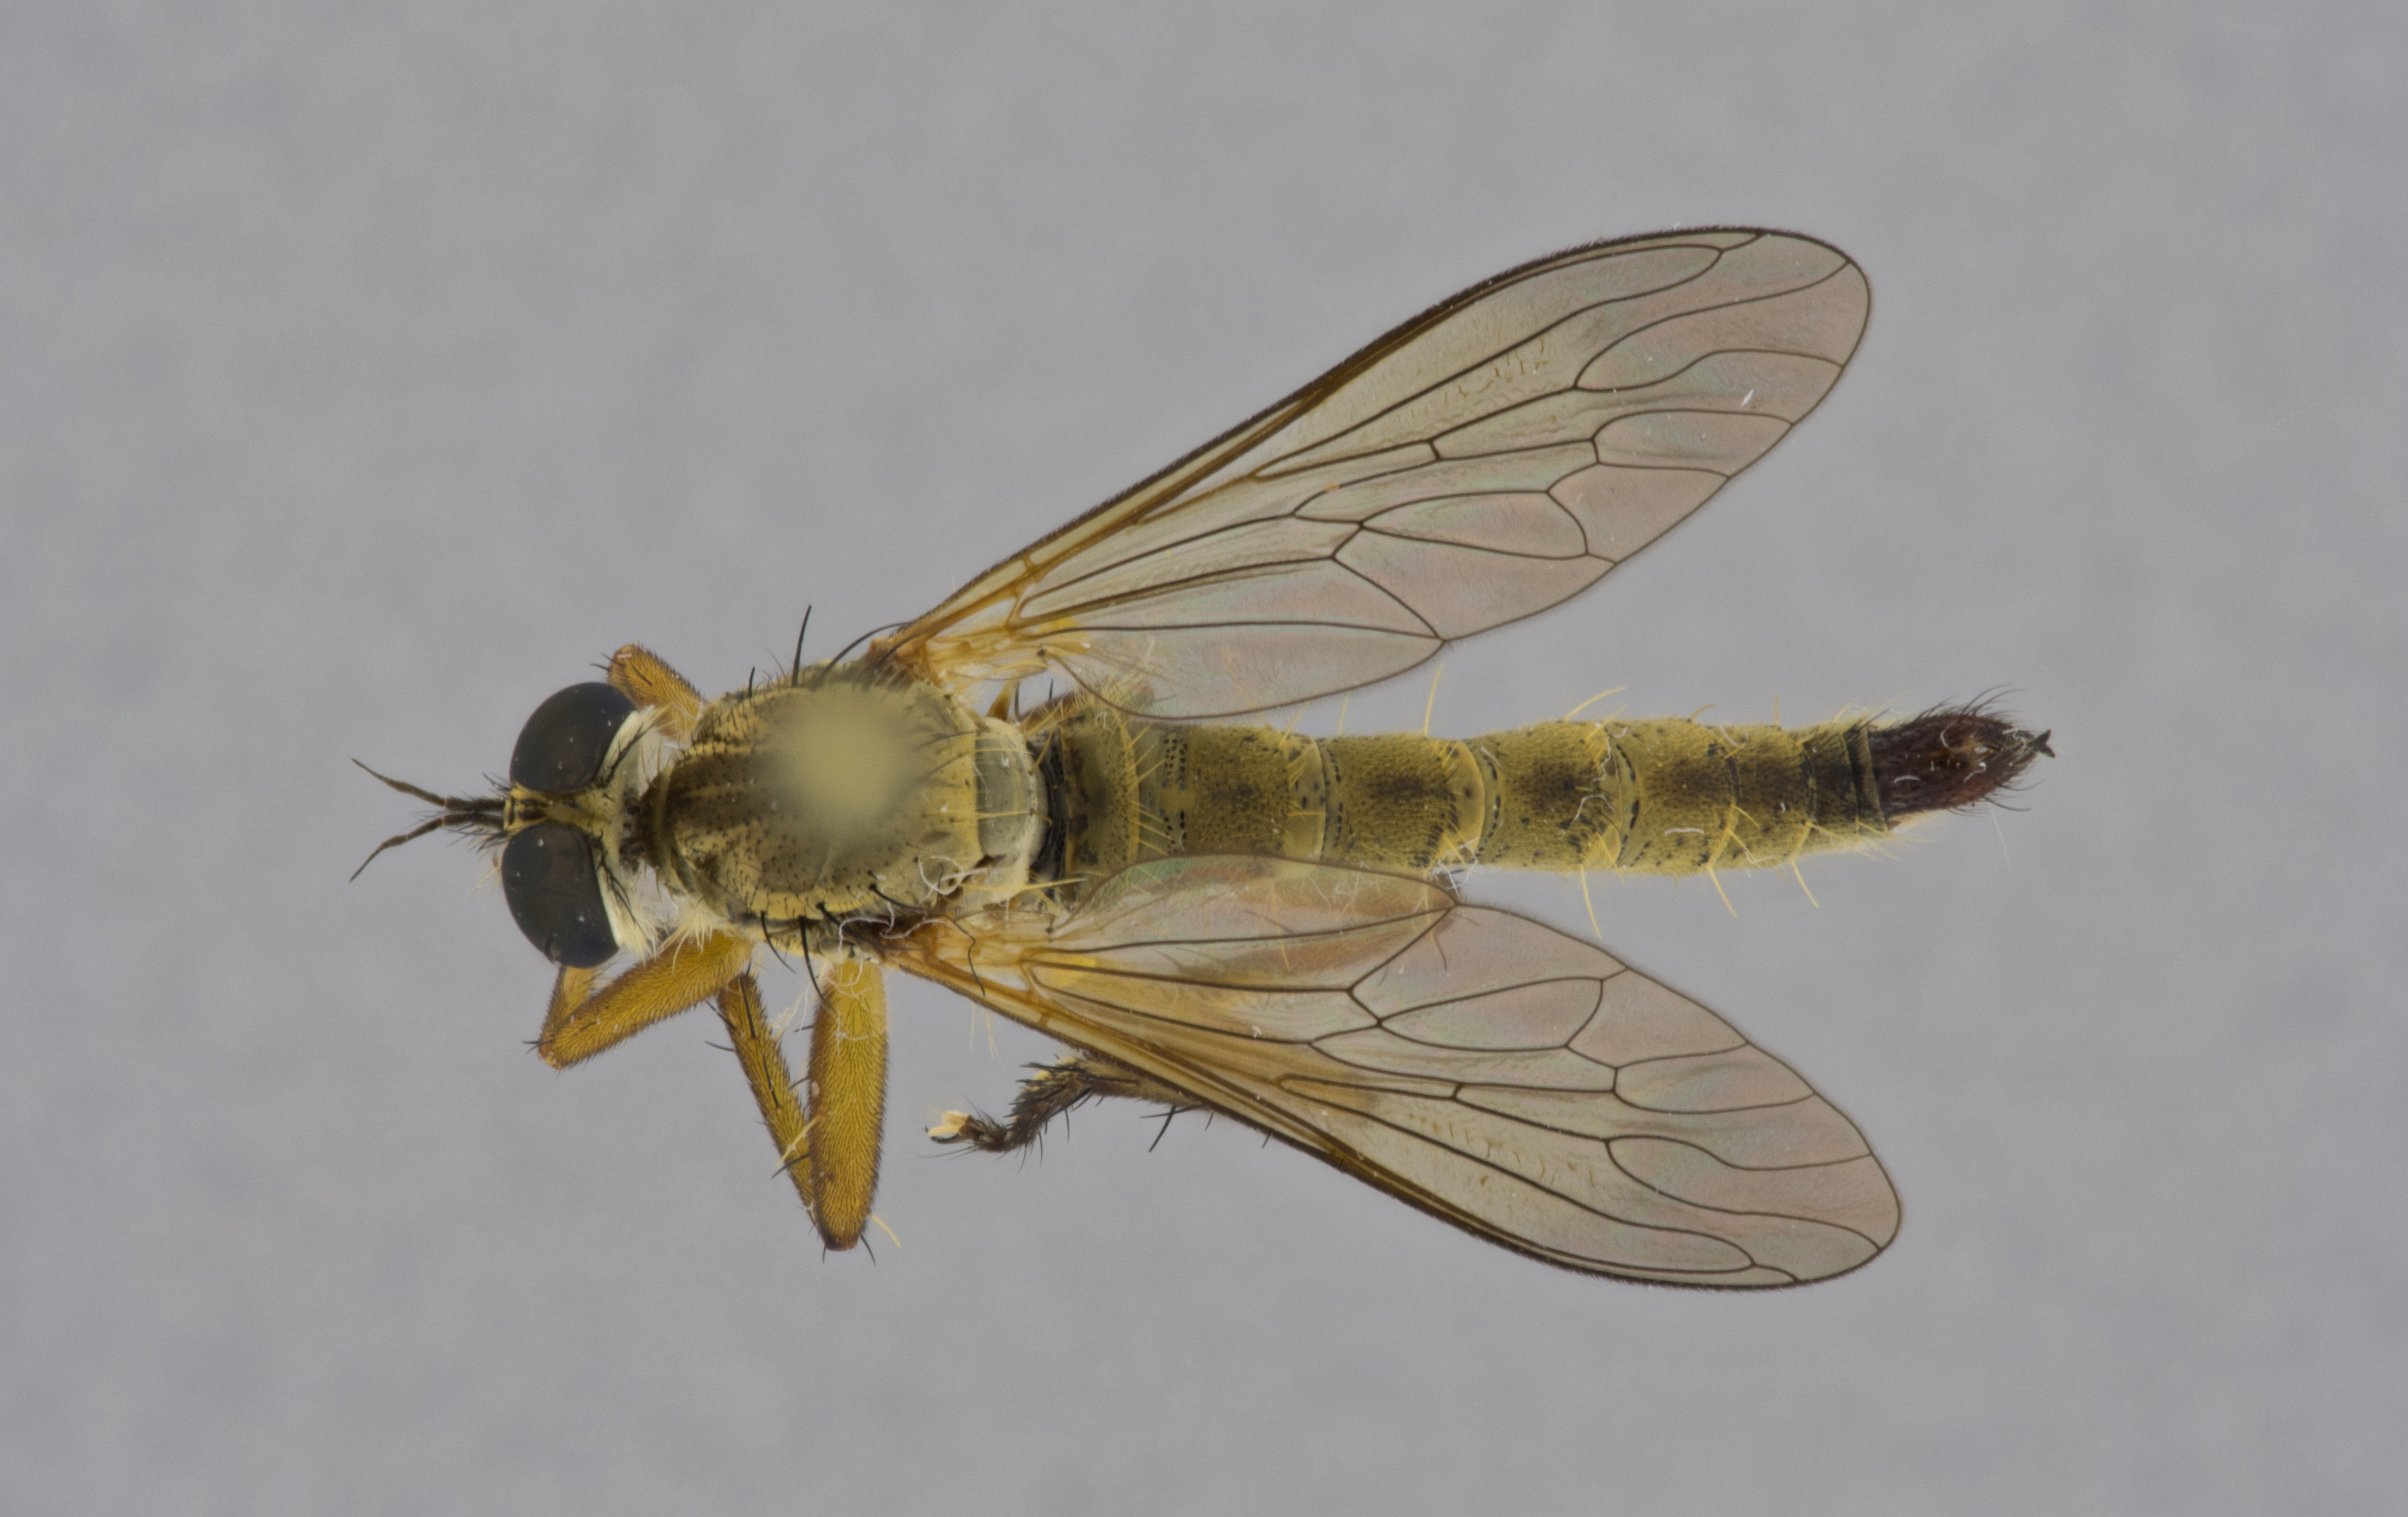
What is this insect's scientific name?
Caenoura annulitarsus
